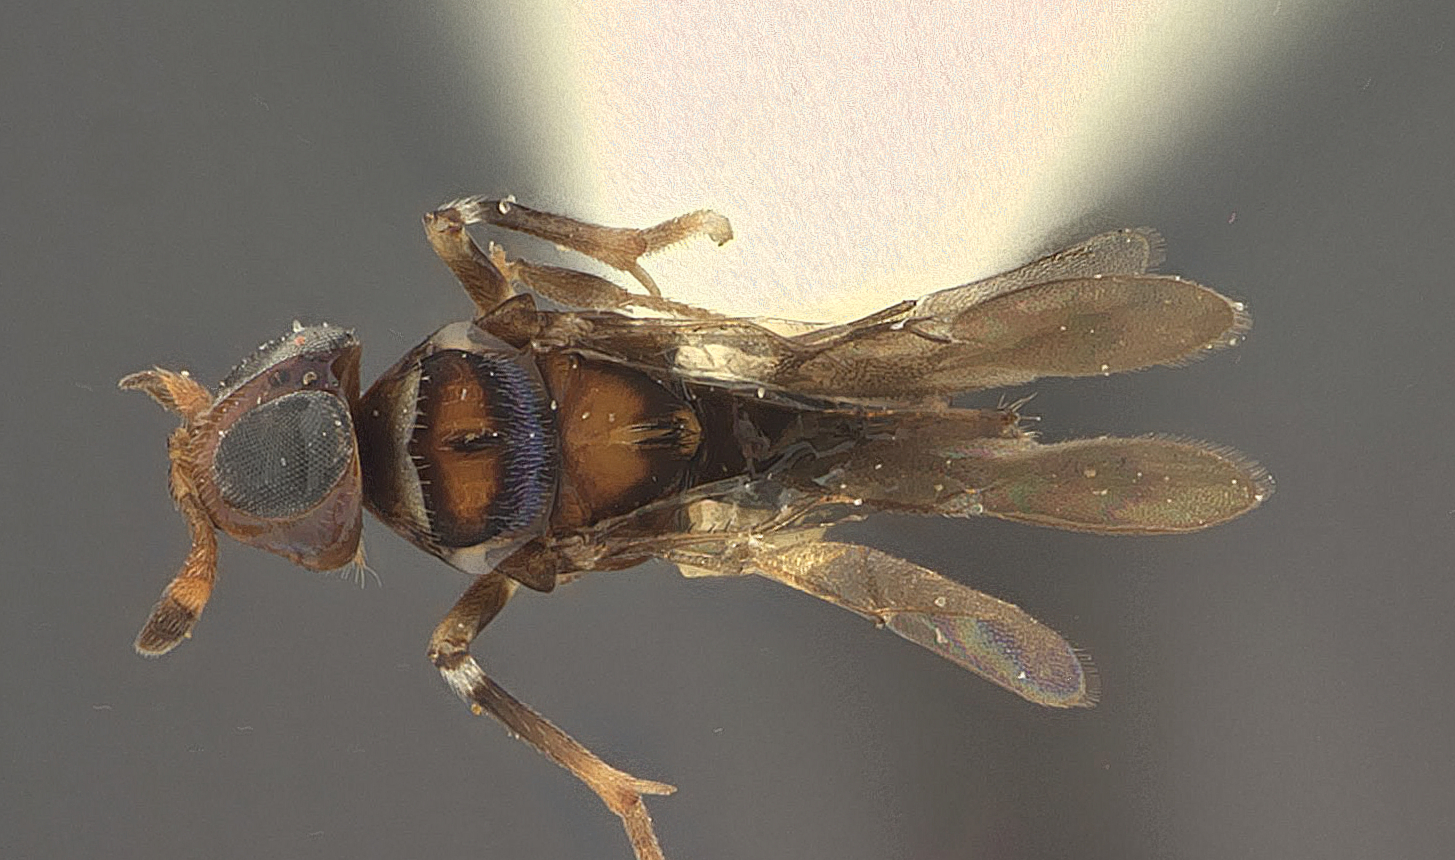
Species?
Diversinervus desantisi
